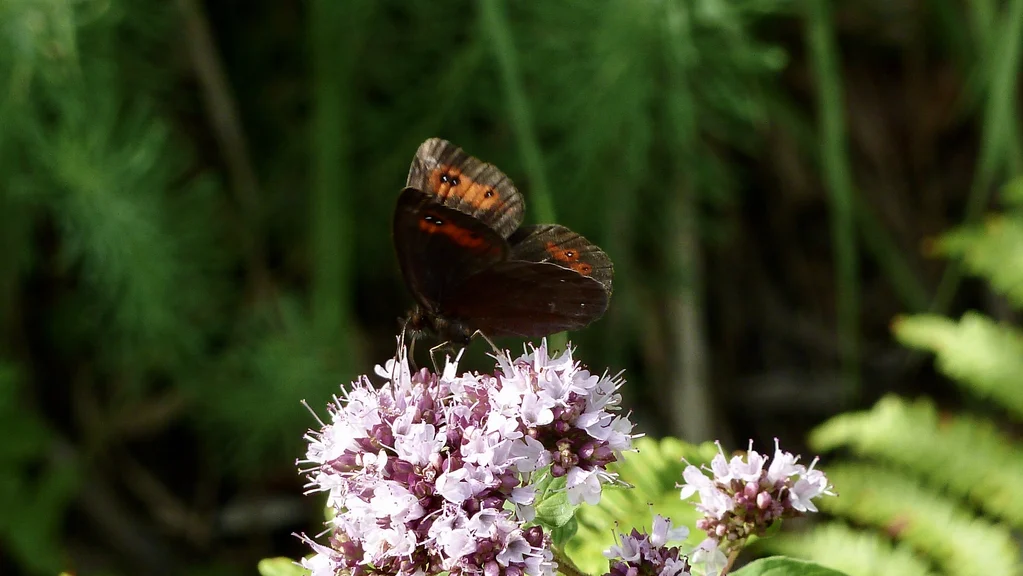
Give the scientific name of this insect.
Erebia aethiops
